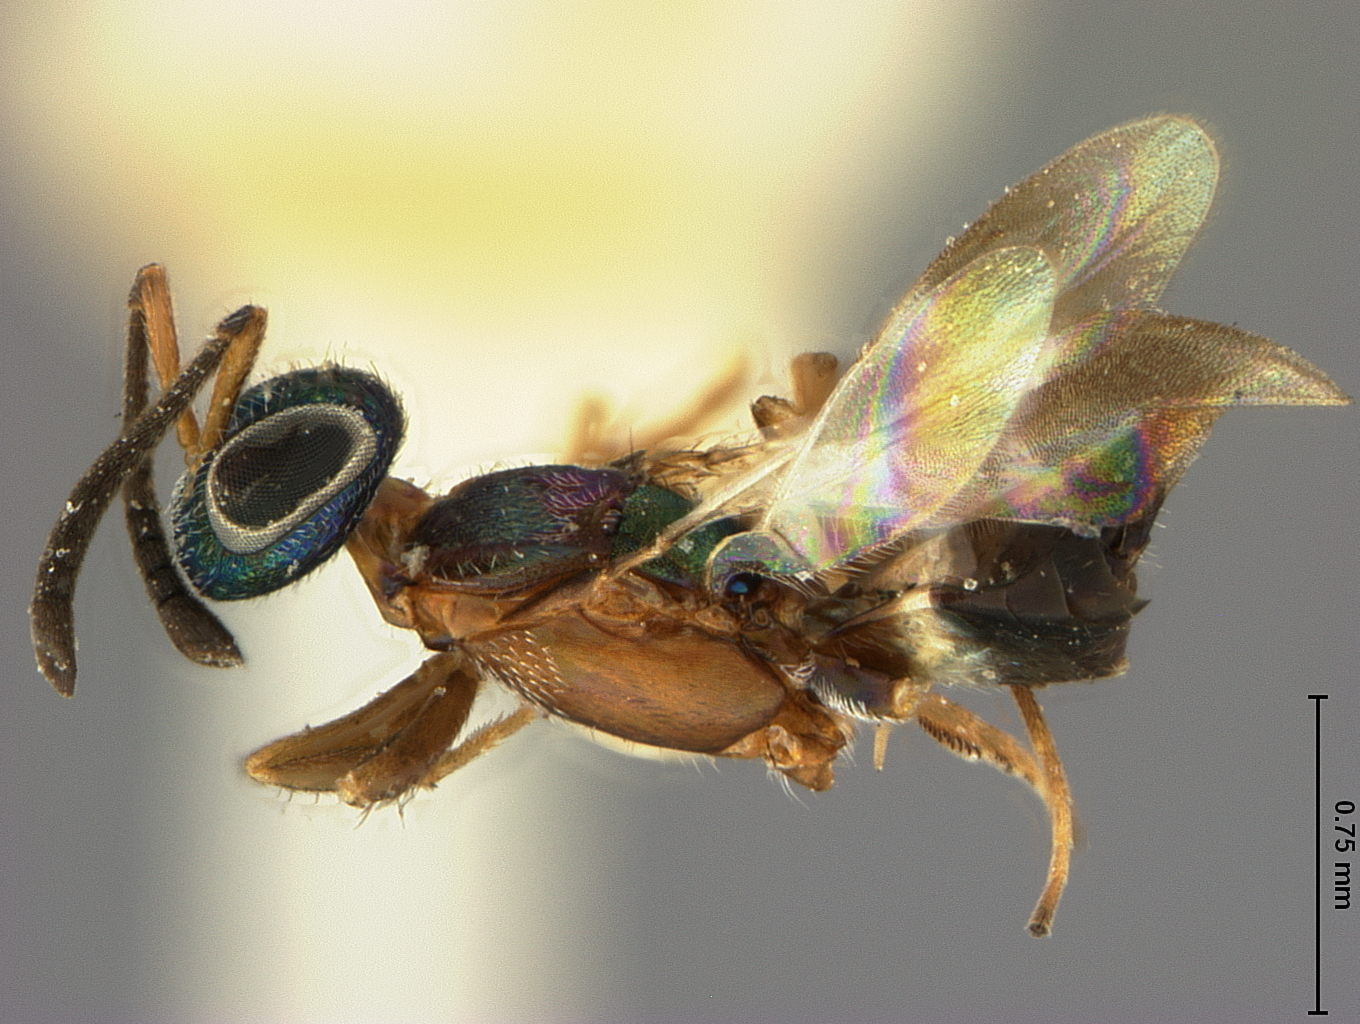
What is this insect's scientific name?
Anastatus pearsalli
